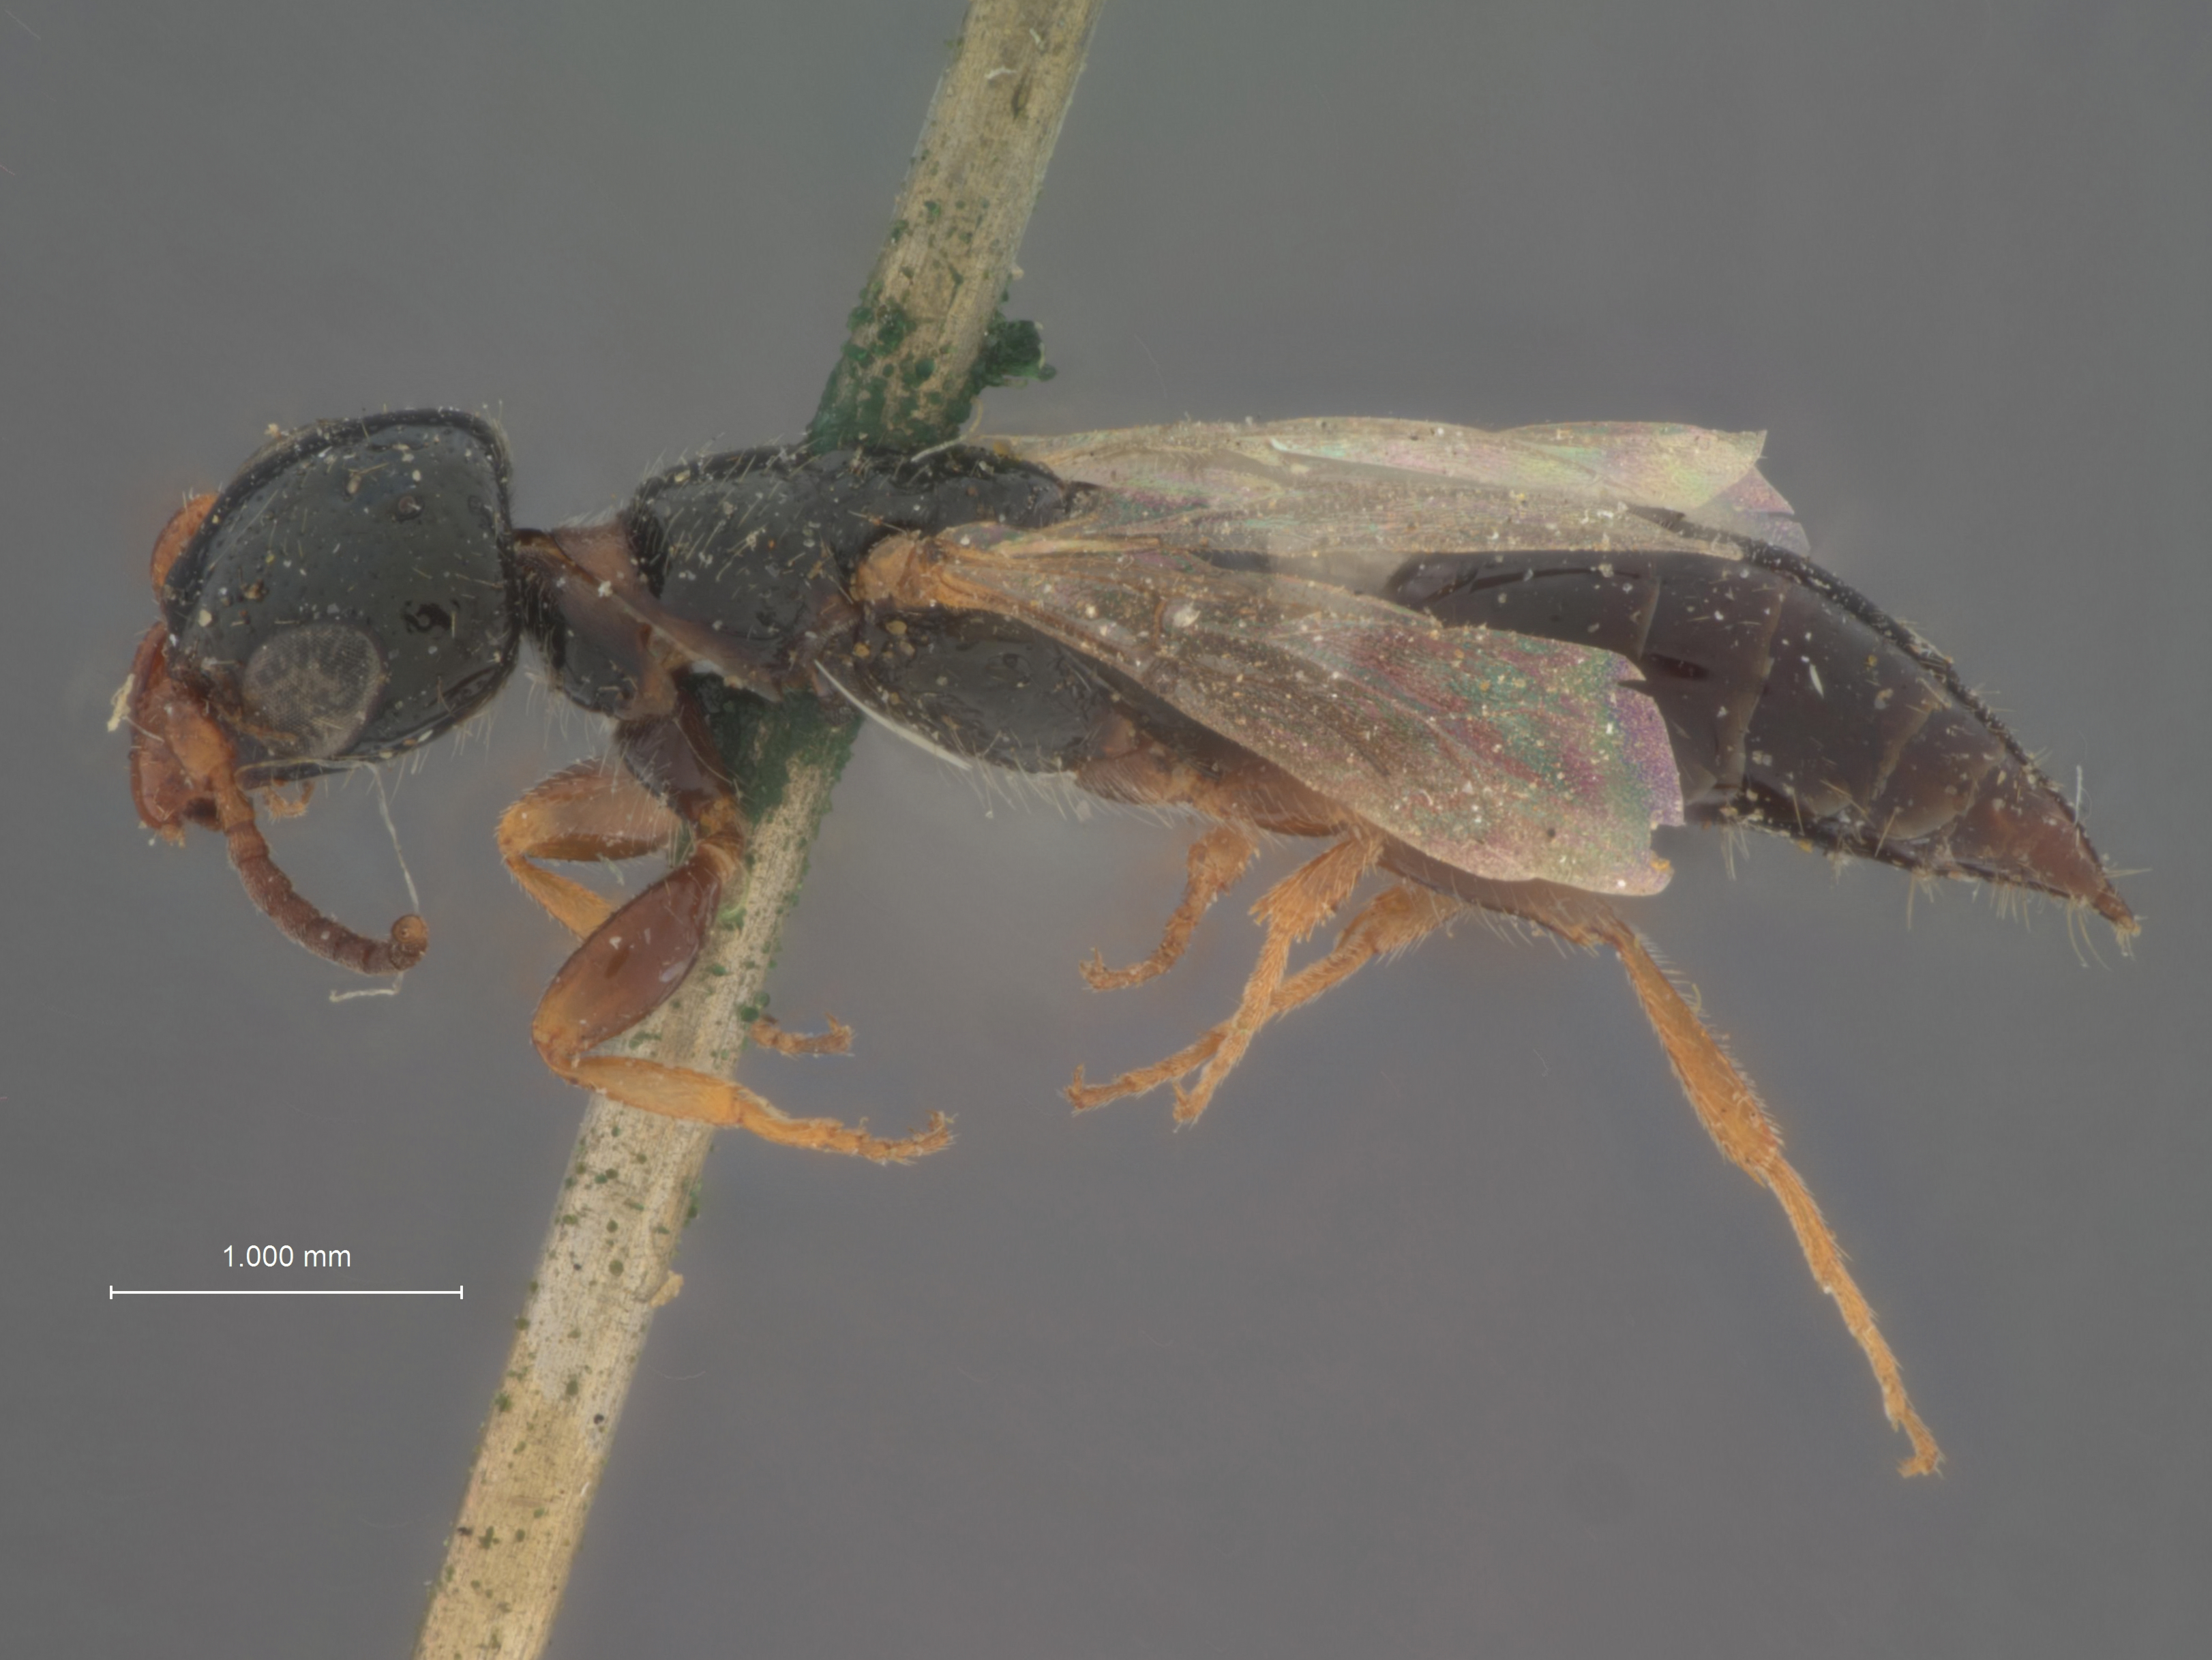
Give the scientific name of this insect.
Epyris occidentalia
